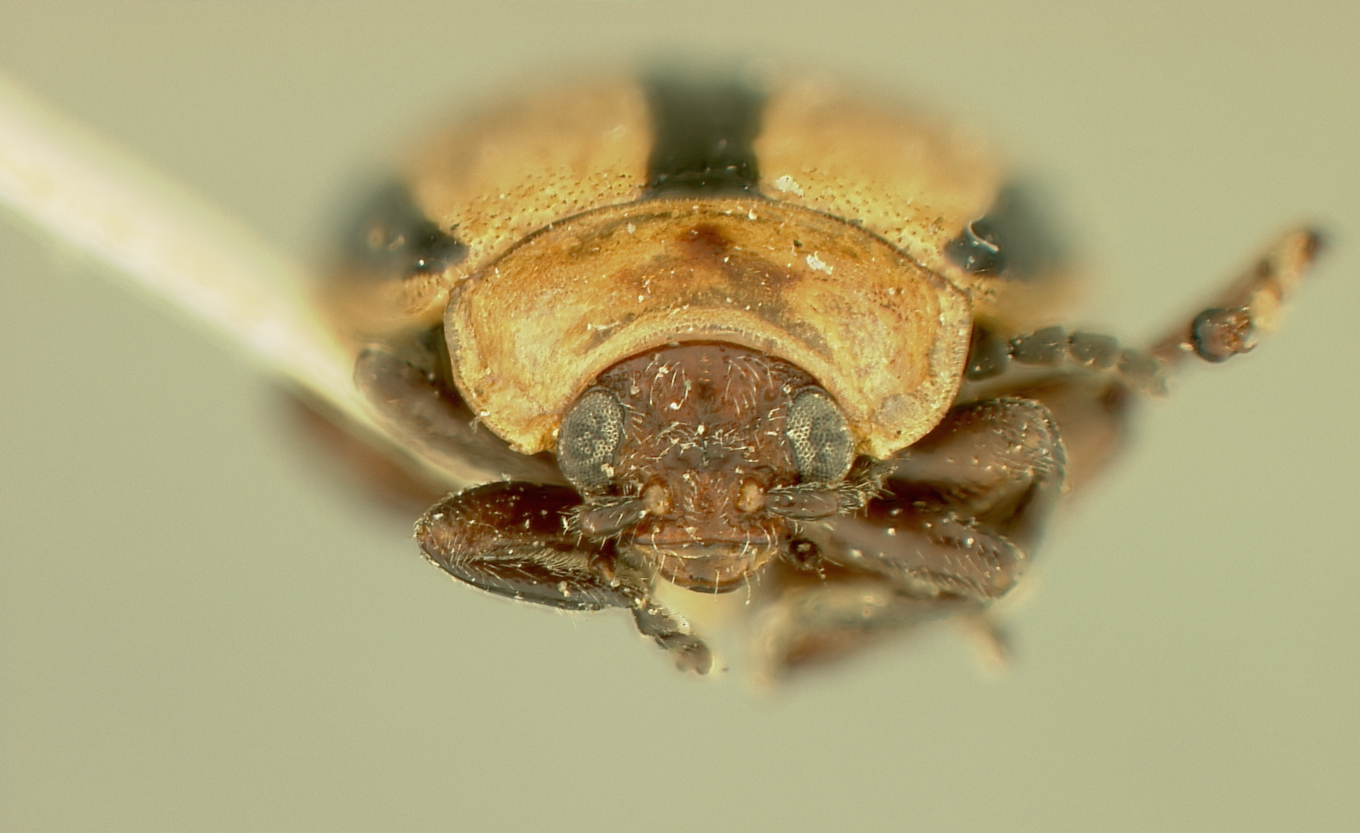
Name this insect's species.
Oedionychis petaurista (also Oedionychus petaurista)
